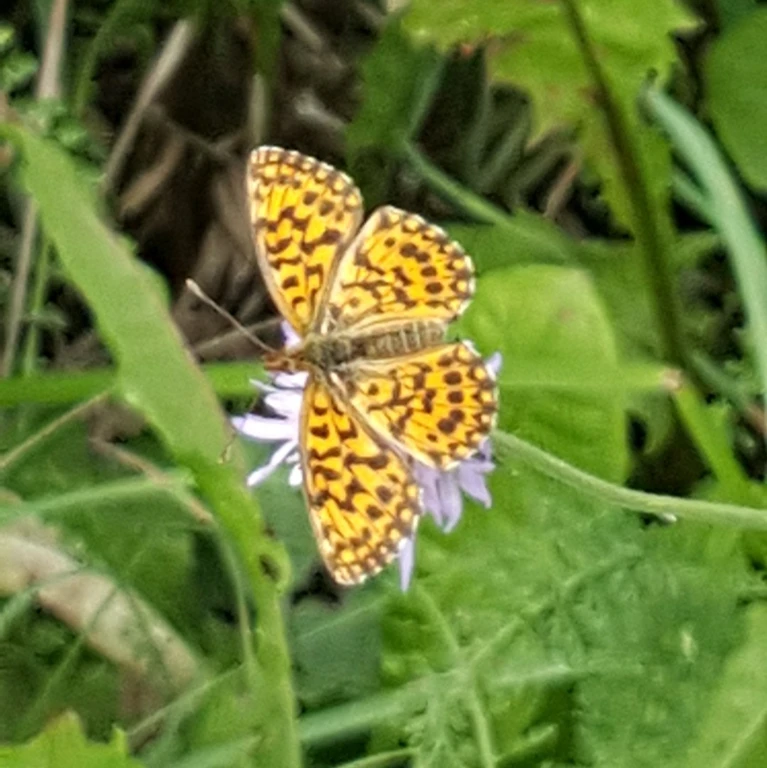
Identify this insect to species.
Boloria dia
